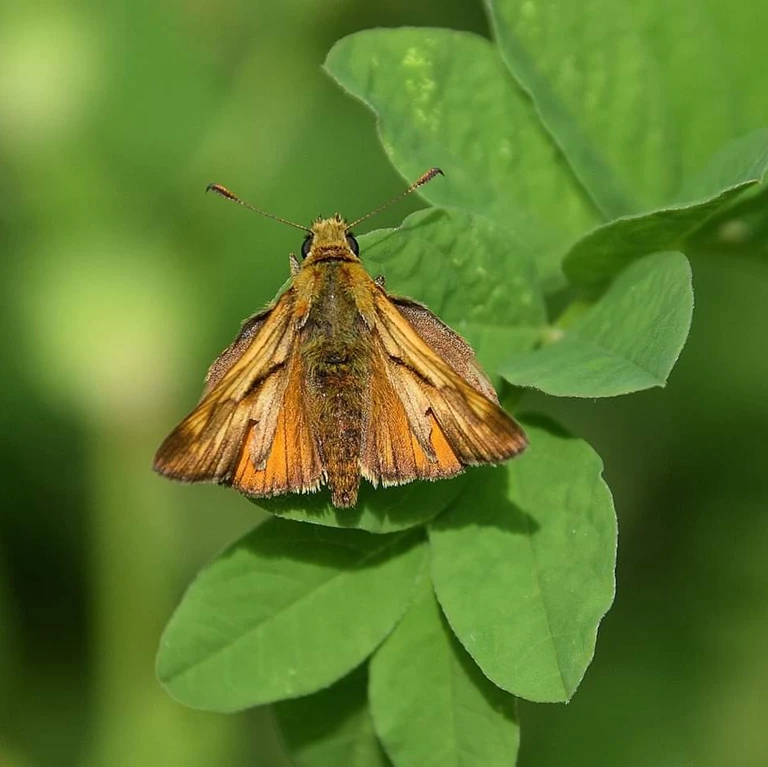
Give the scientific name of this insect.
Ochlodes sylvanus (also Ochlodes venata)
